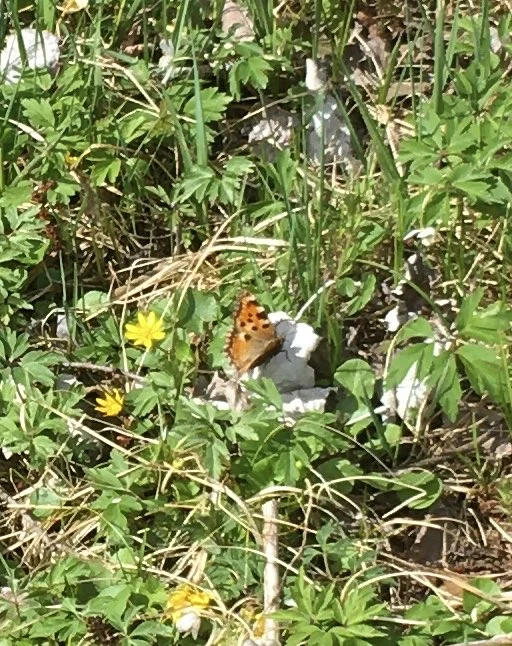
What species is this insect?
Nymphalis polychloros
